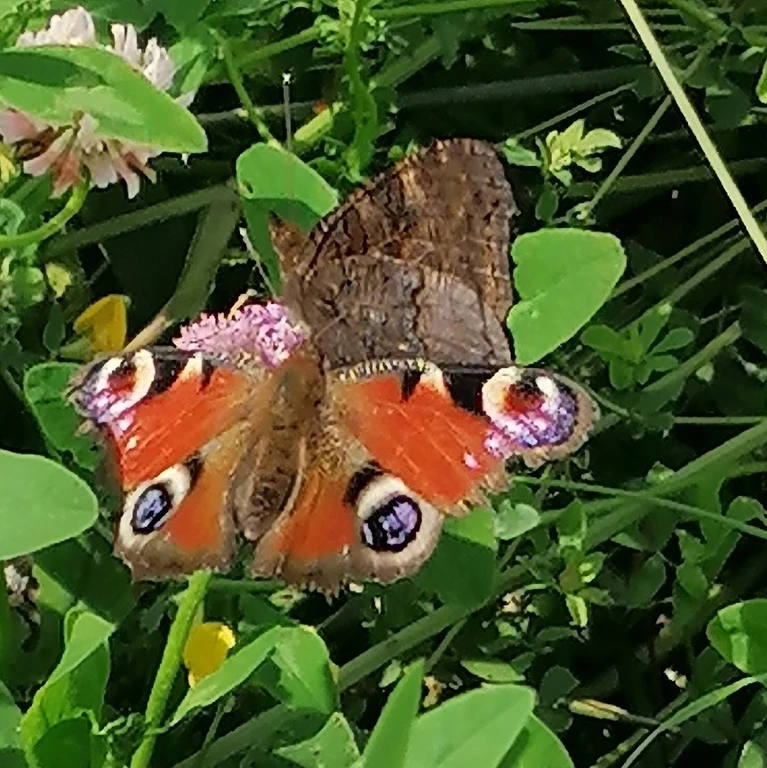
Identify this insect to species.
Aglais io
